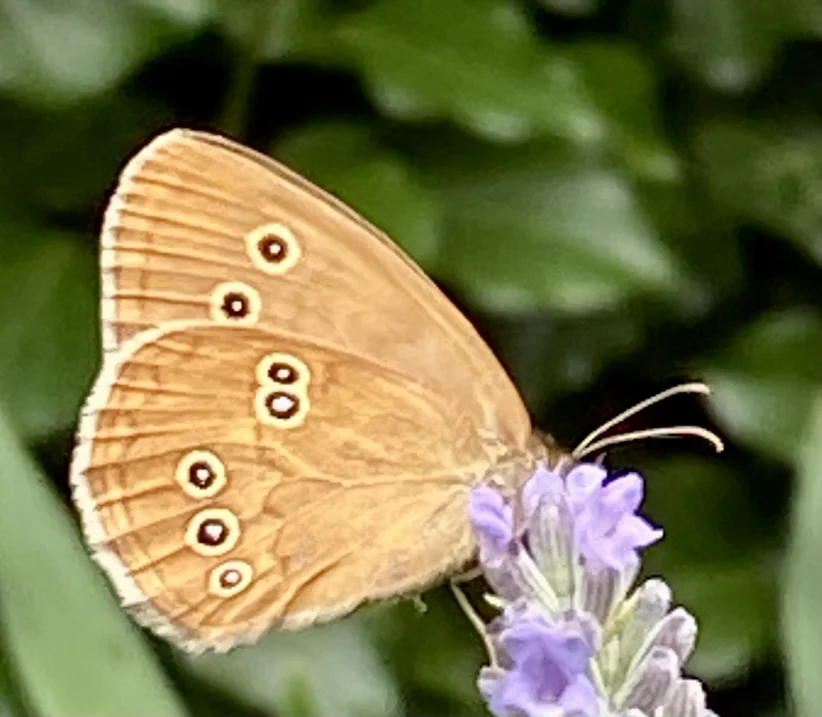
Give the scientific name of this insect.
Aphantopus hyperantus
